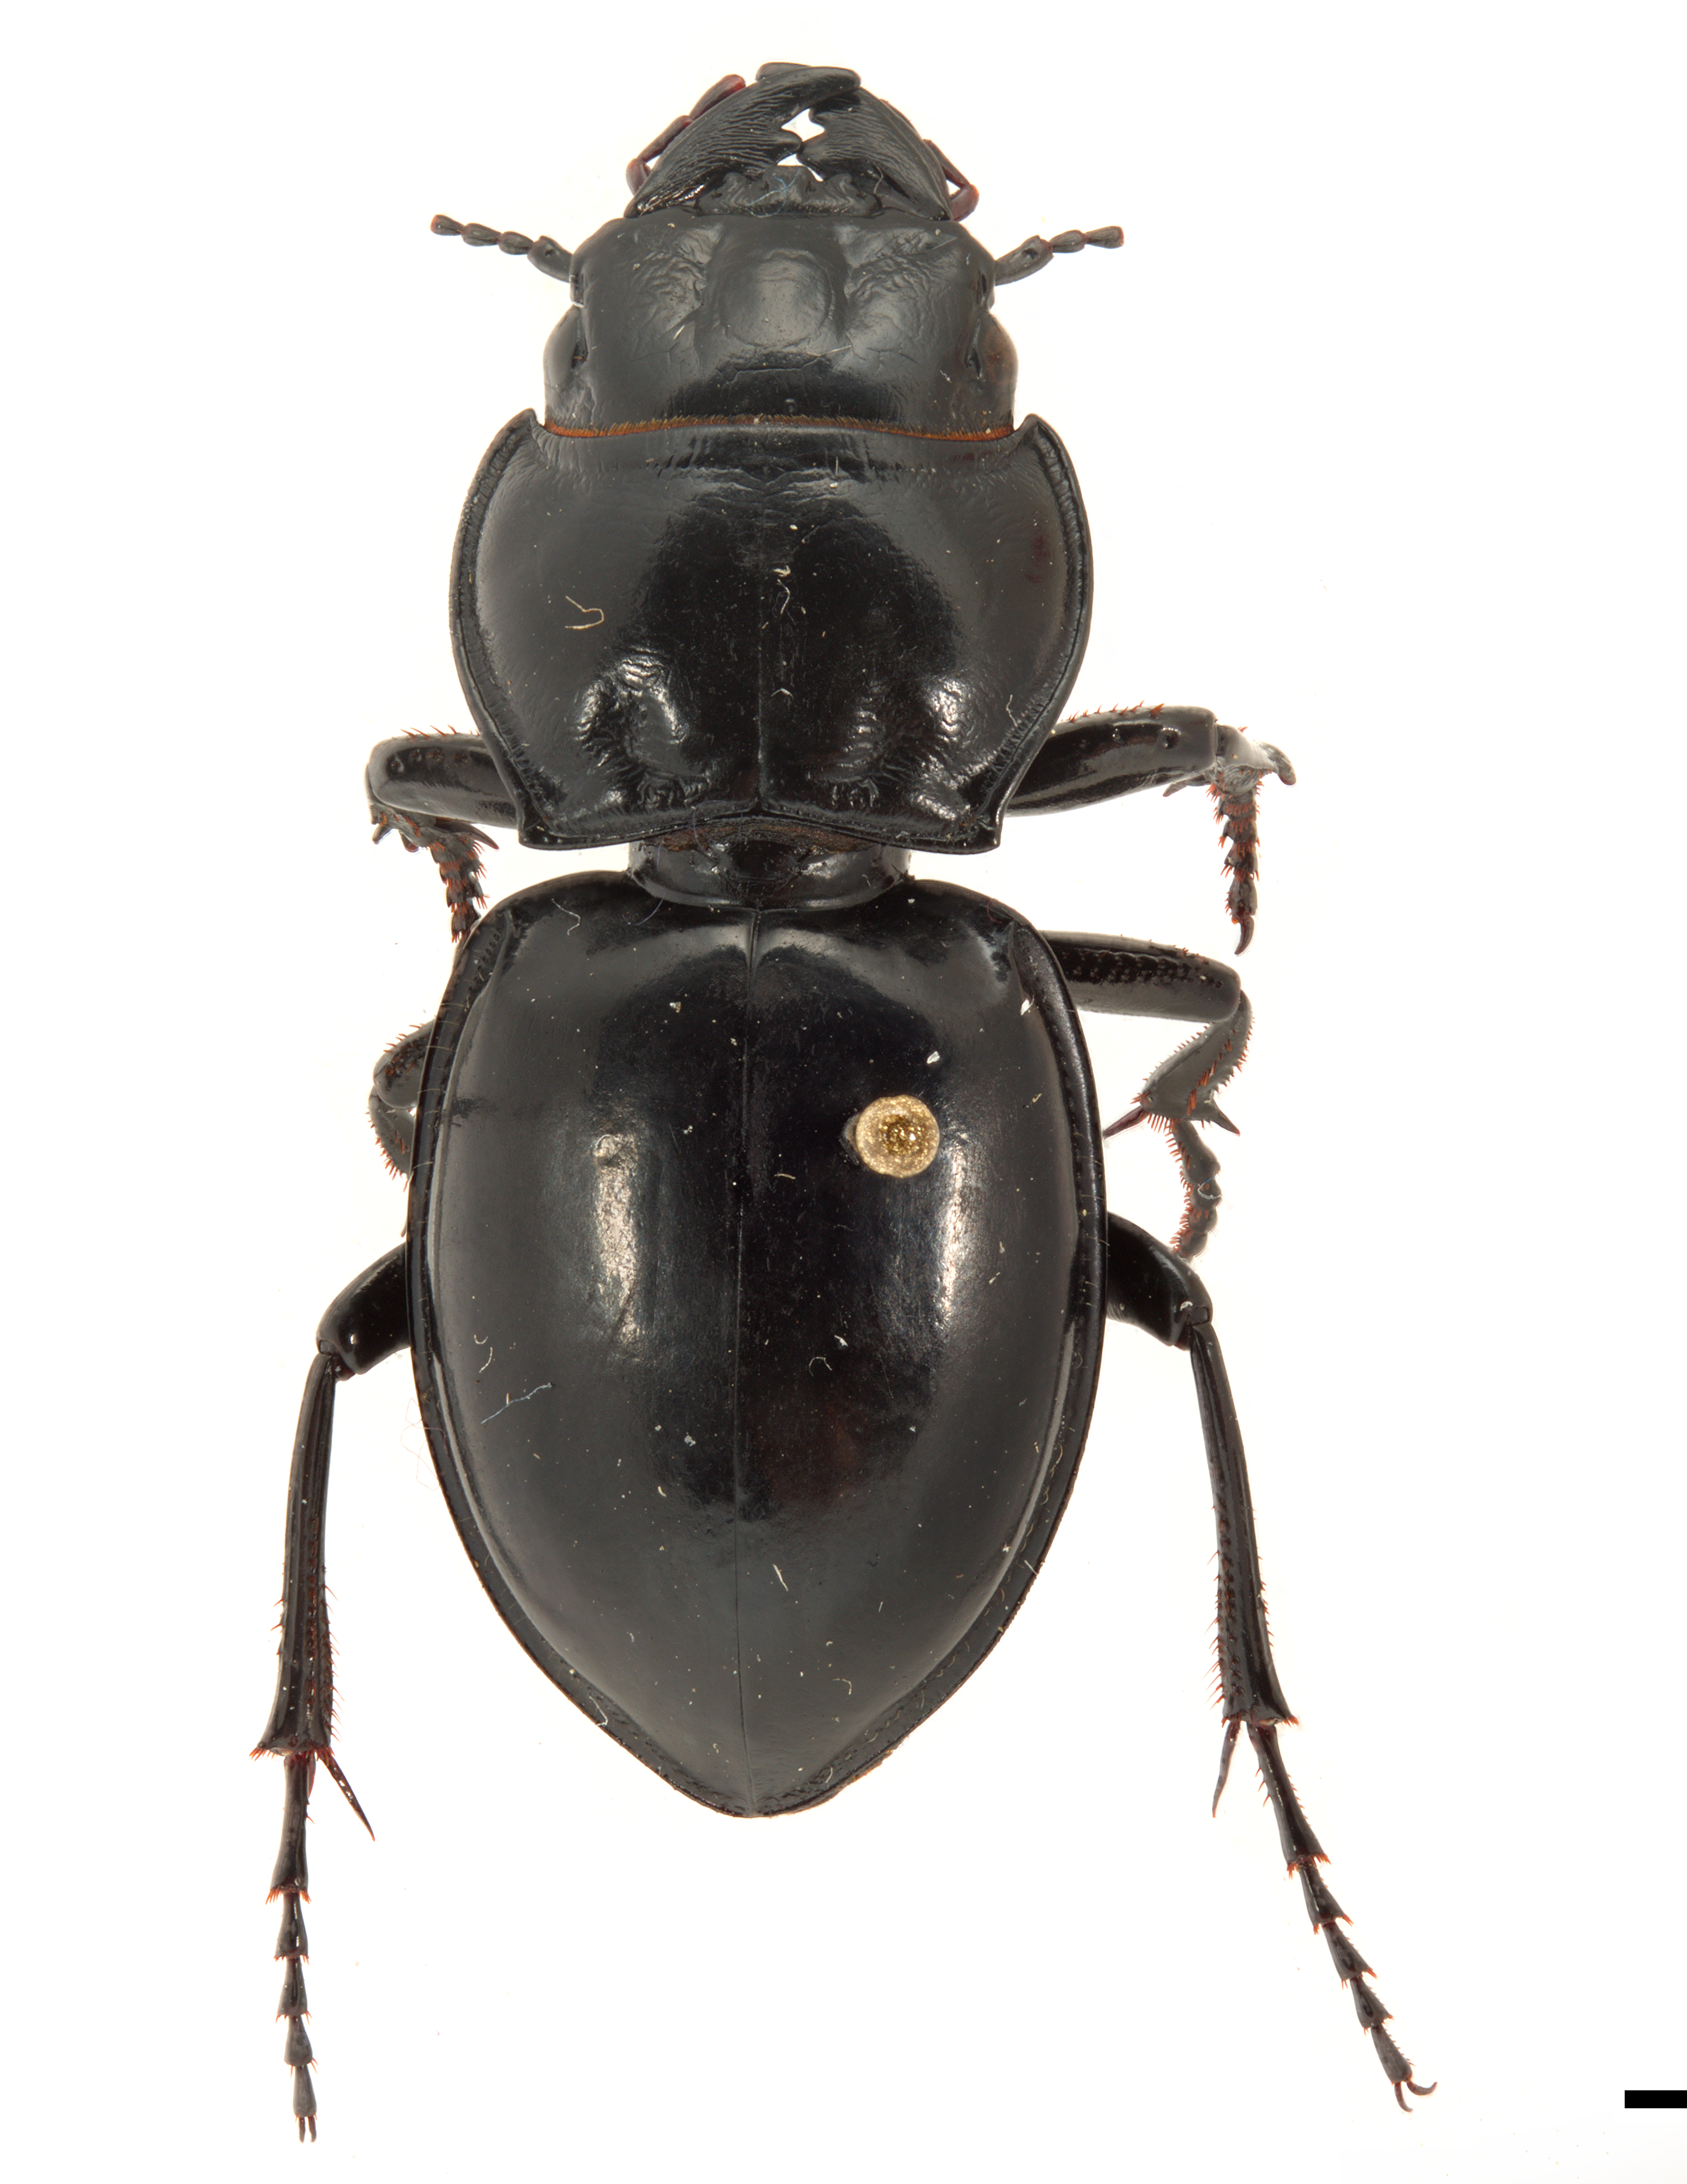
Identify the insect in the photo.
Pasimachus californicus
